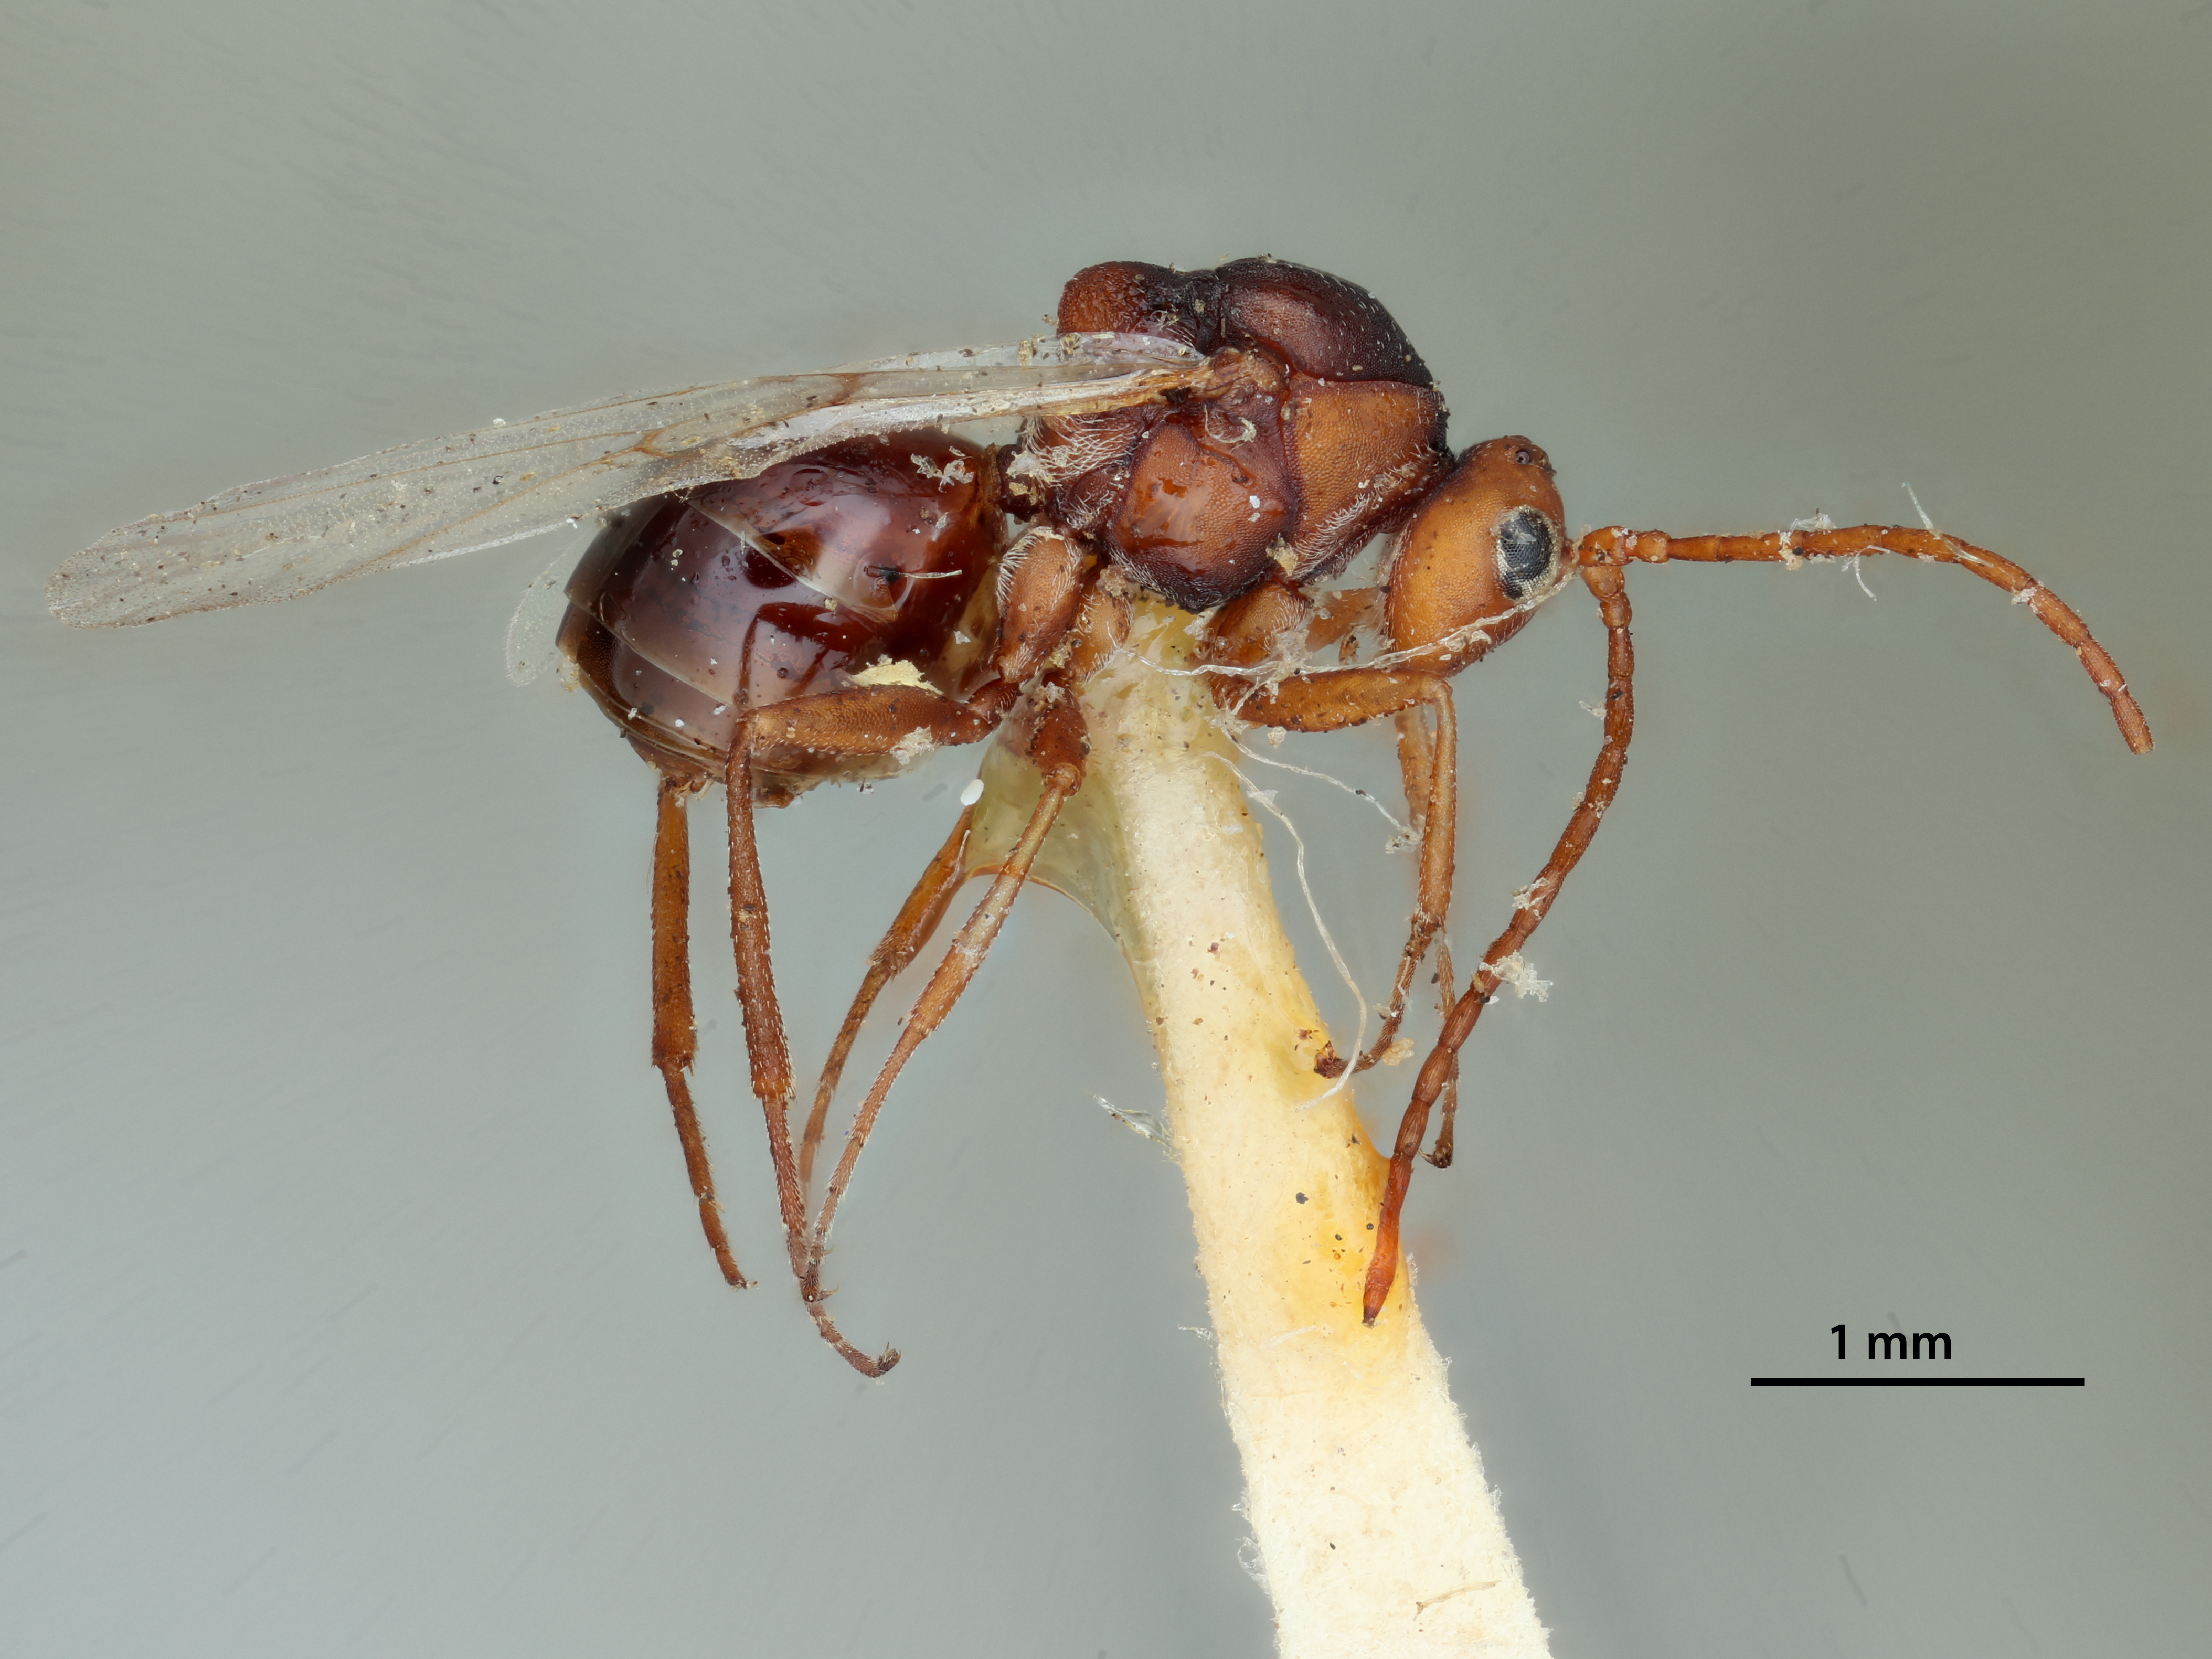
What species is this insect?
Asclepiadiphila stephanotidis
